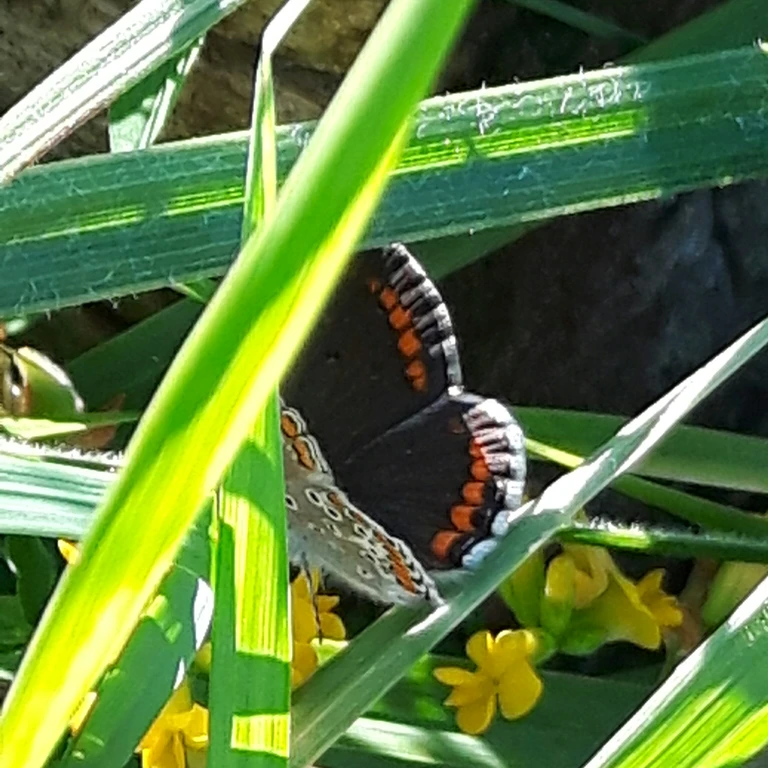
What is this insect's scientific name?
Aricia agestis/artaxerxes
